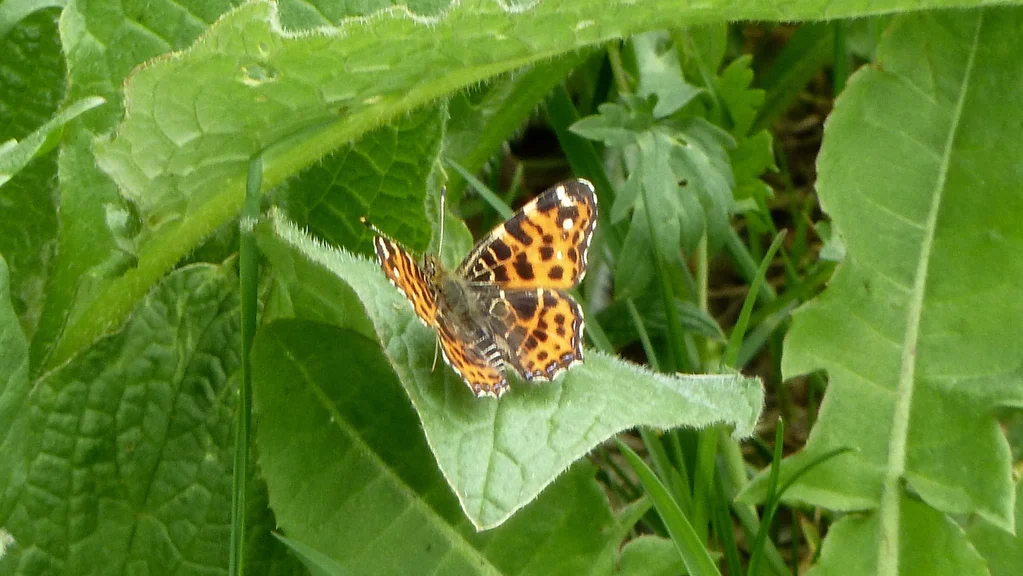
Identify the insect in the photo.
Araschnia levana
